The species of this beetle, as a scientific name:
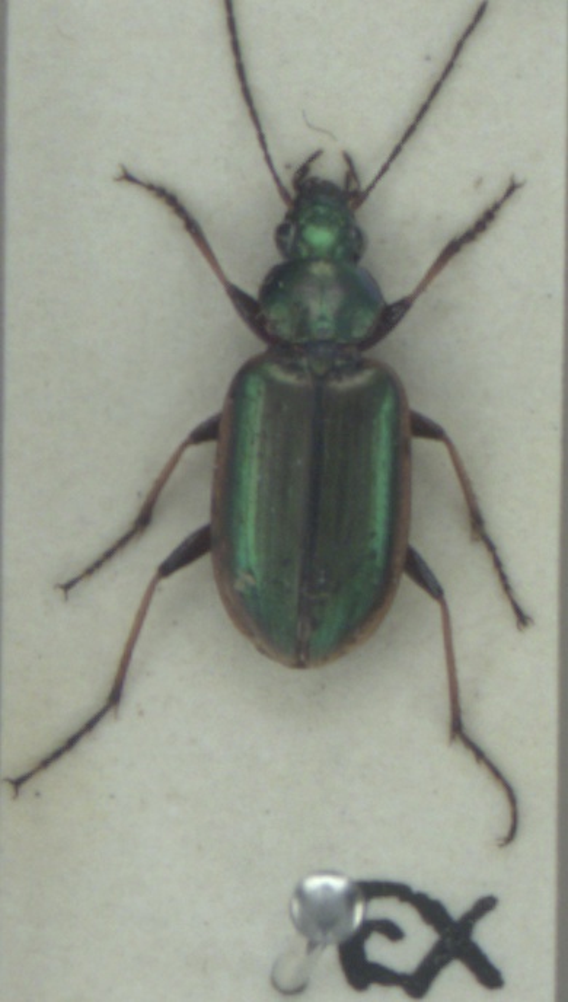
Agonum marginatum
